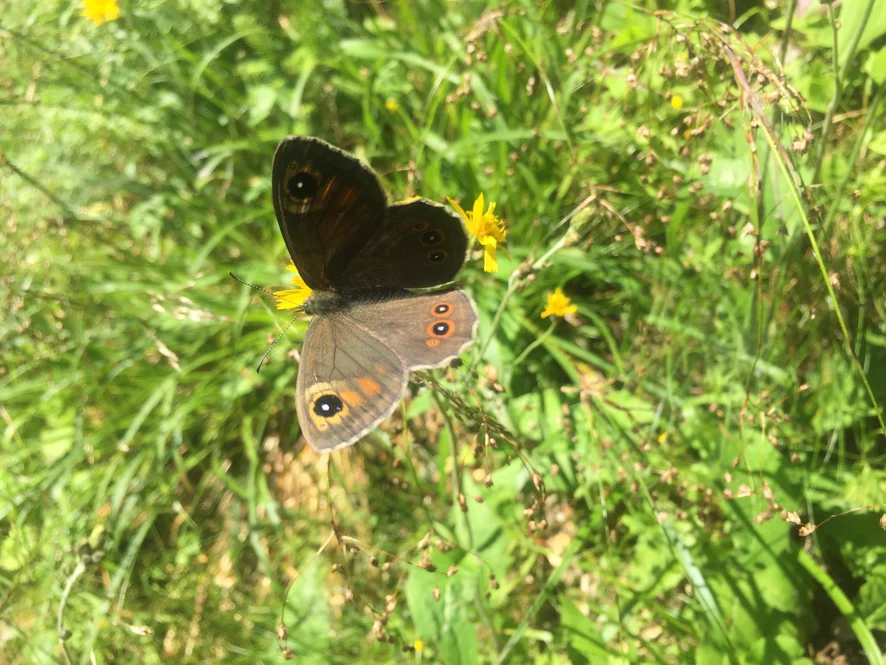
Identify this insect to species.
Lasiommata maera (also Pararge maera)
